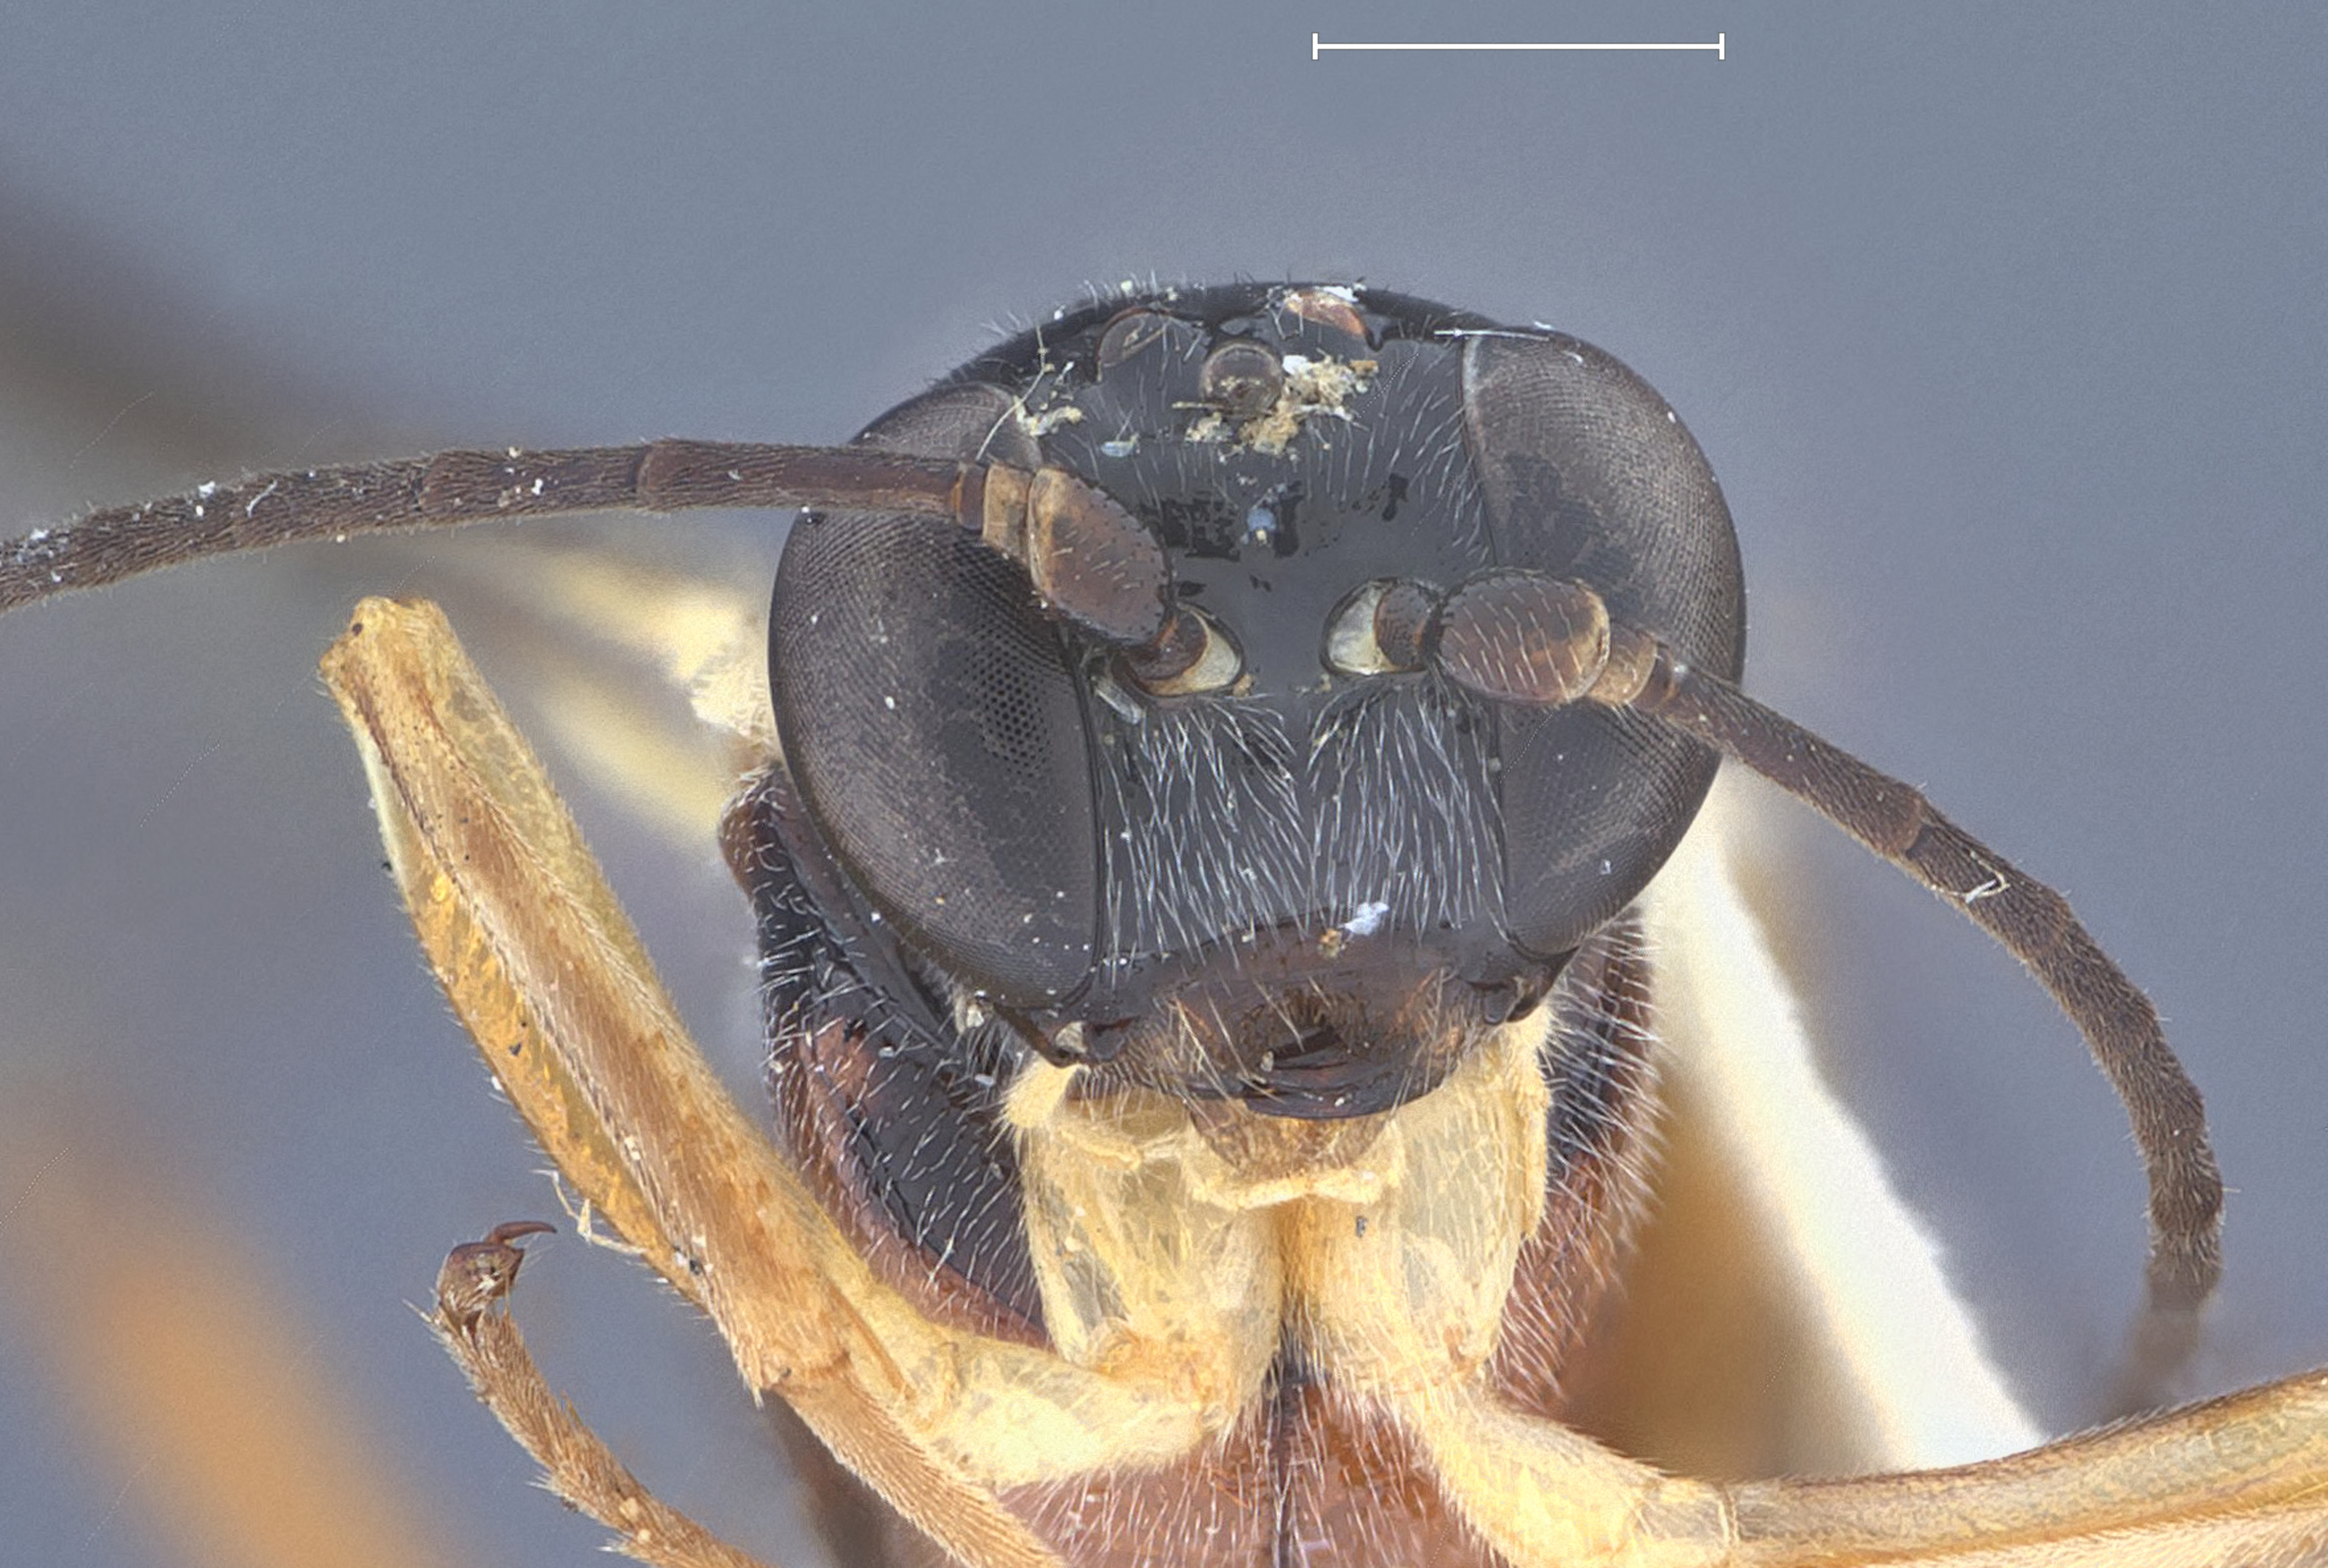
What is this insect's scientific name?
Apistephialtes dentatus
